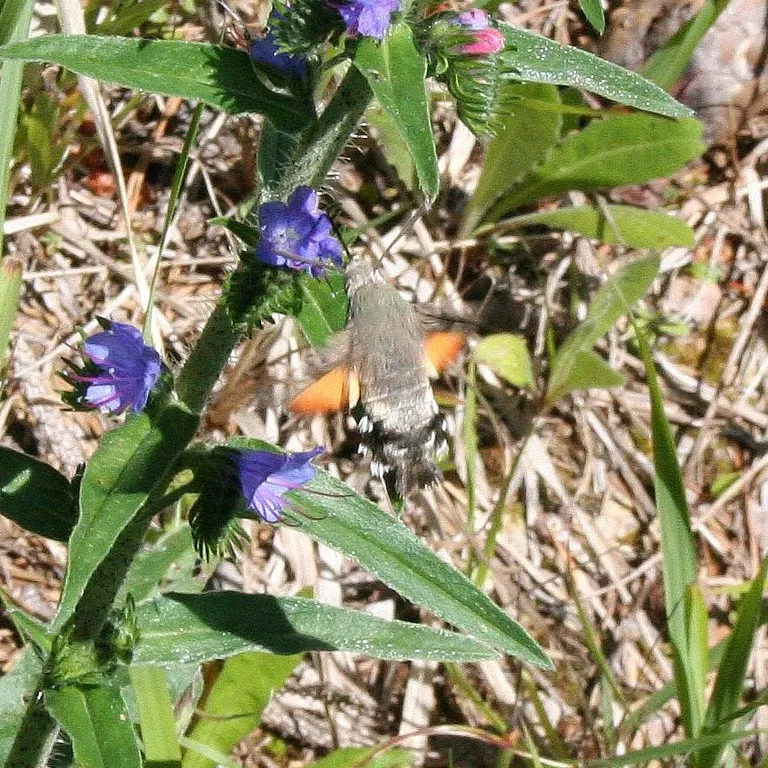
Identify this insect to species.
Macroglossum stellatarum
